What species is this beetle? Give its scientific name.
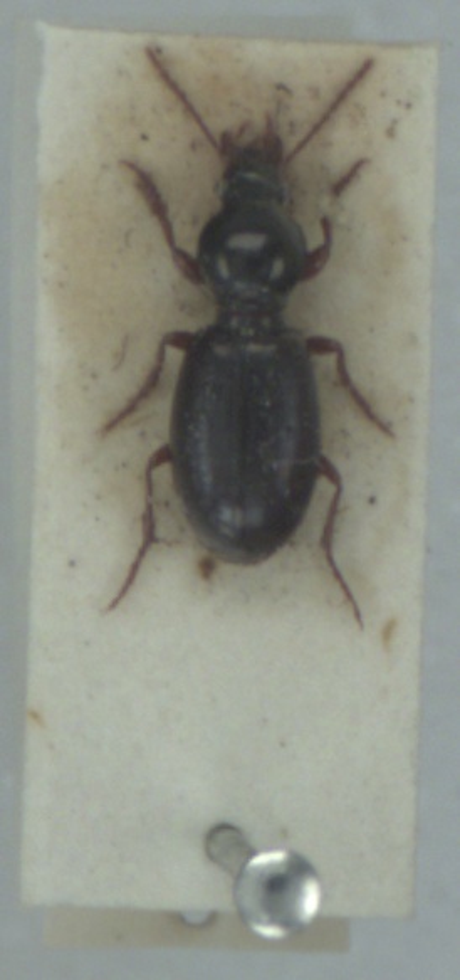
Miscodera arctica
